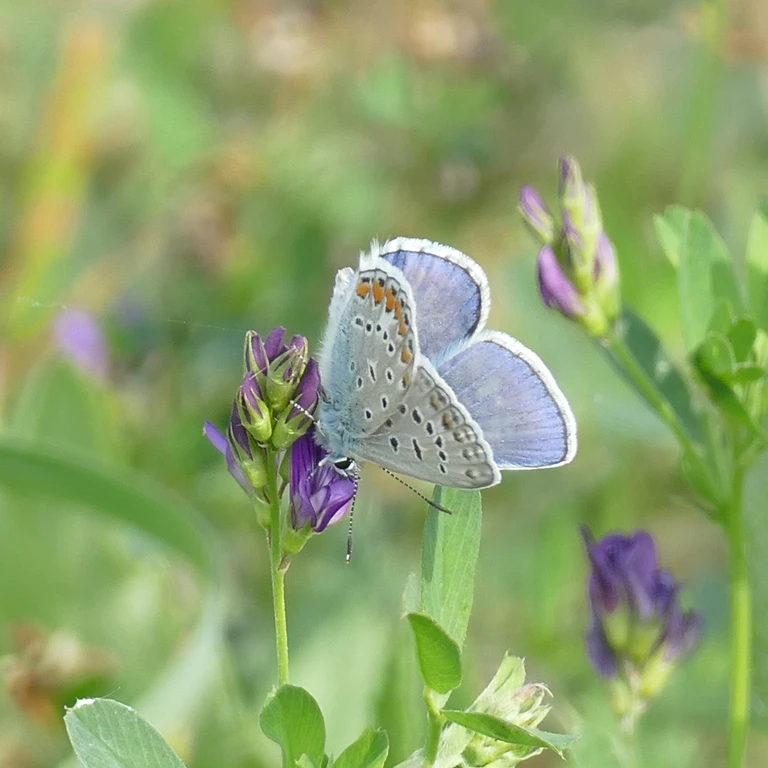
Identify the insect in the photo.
Polyommatus icarus
